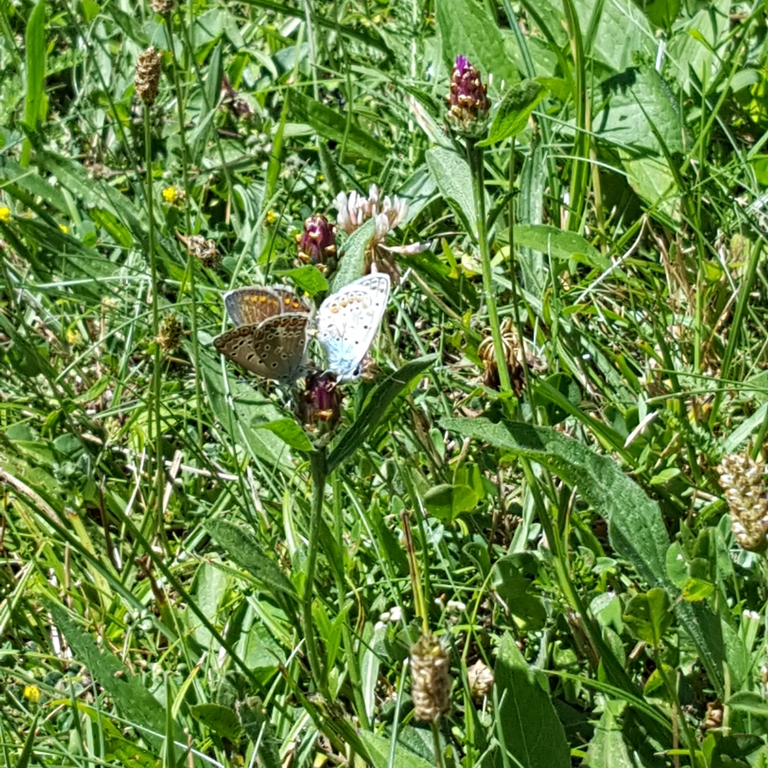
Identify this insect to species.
Polyommatus icarus
